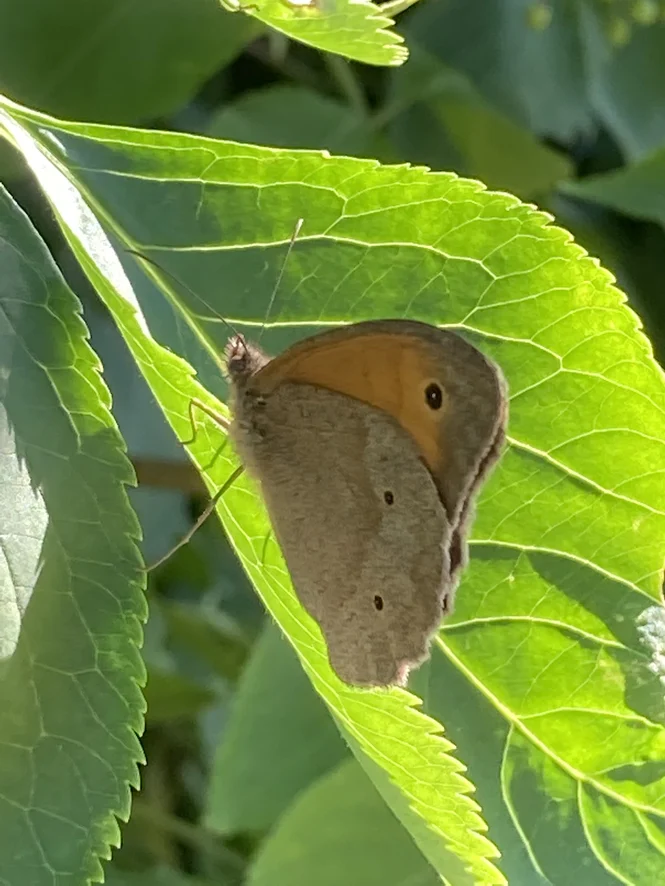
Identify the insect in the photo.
Maniola jurtina
